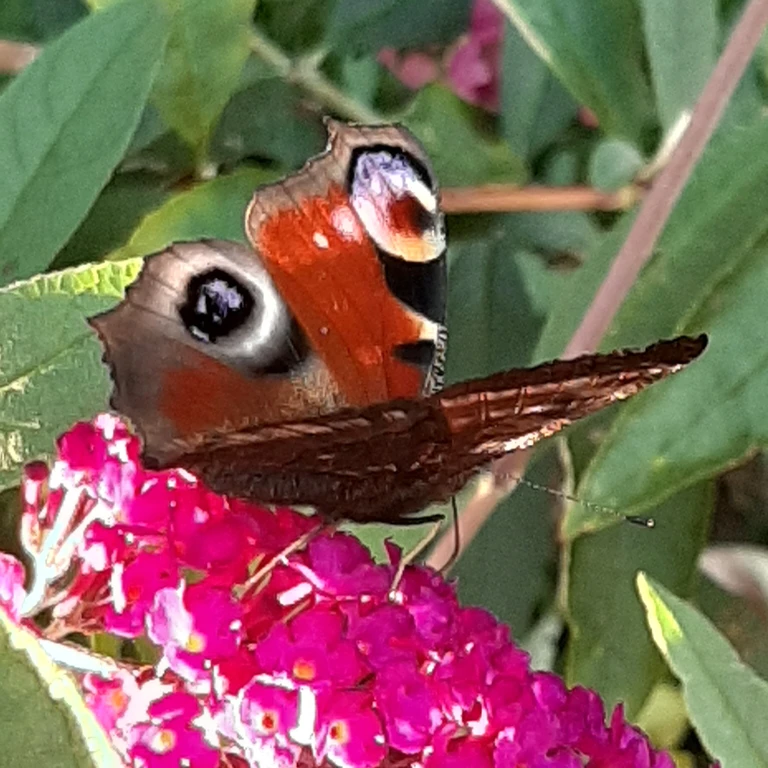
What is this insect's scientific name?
Aglais io
